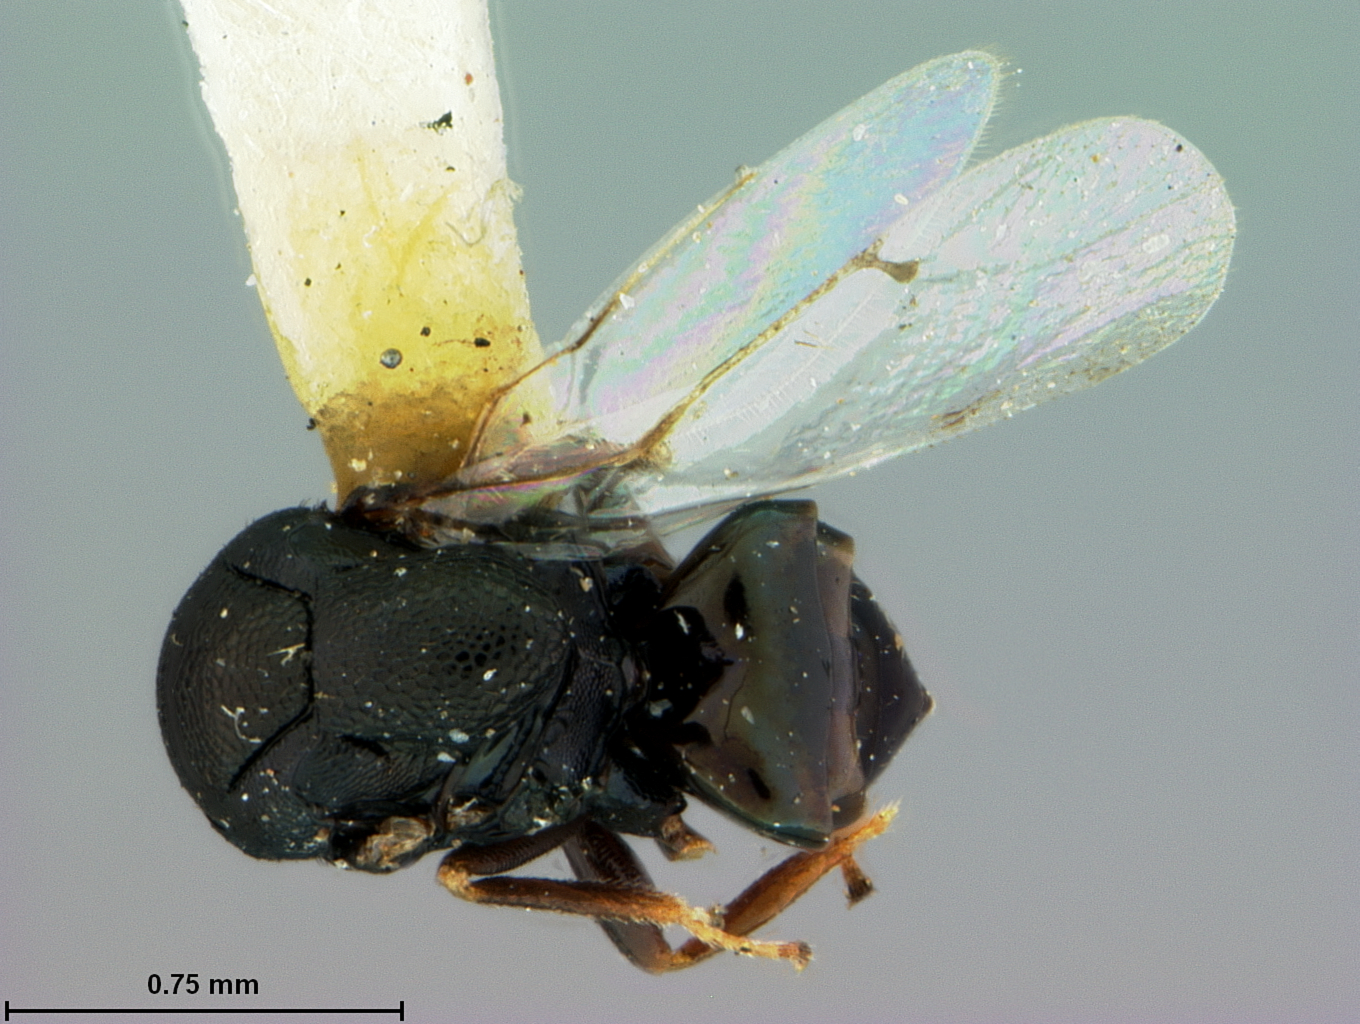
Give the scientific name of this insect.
Hubbardiella arizonensis
